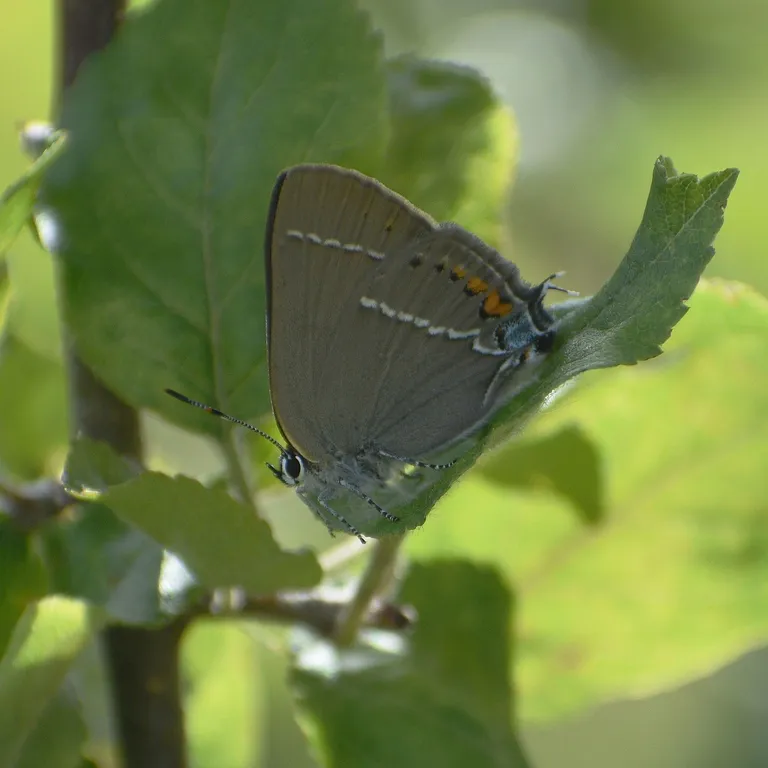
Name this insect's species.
Satyrium spini (also Tuttiola spini)
